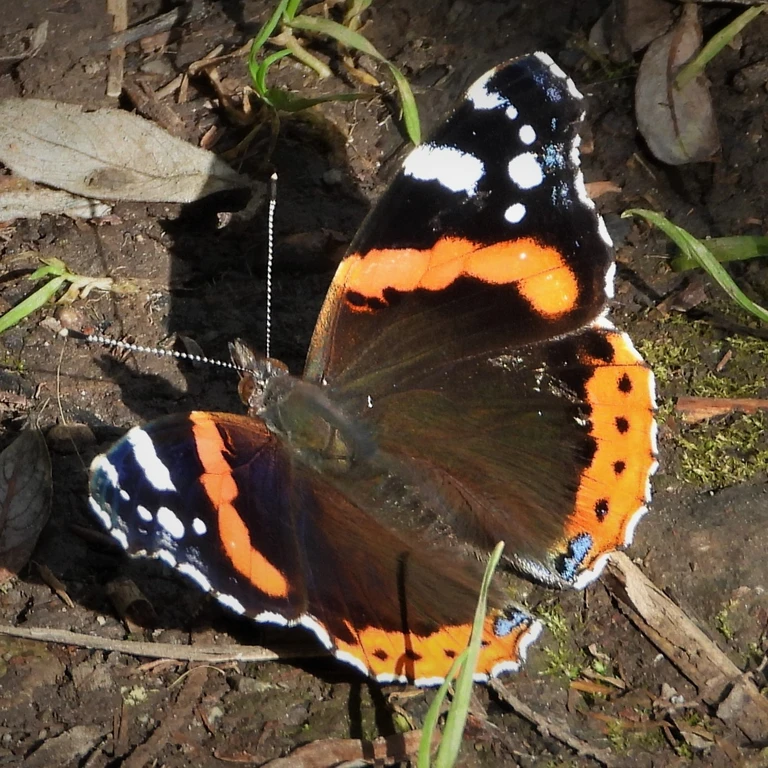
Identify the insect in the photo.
Vanessa atalanta
